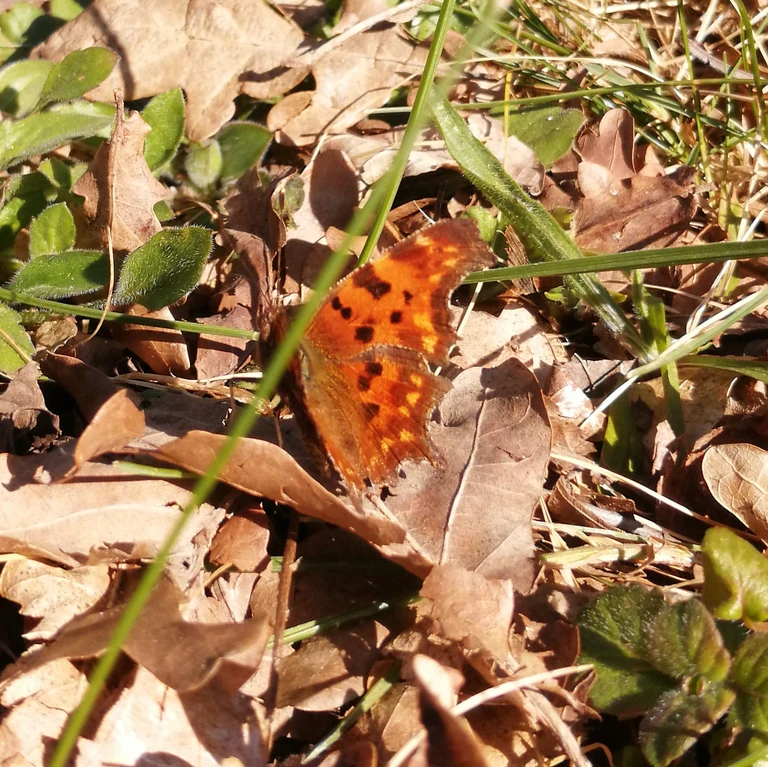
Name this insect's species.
Polygonia c-album
